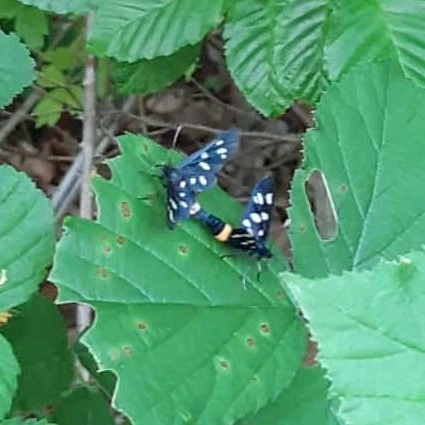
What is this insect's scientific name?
Amata phegea
